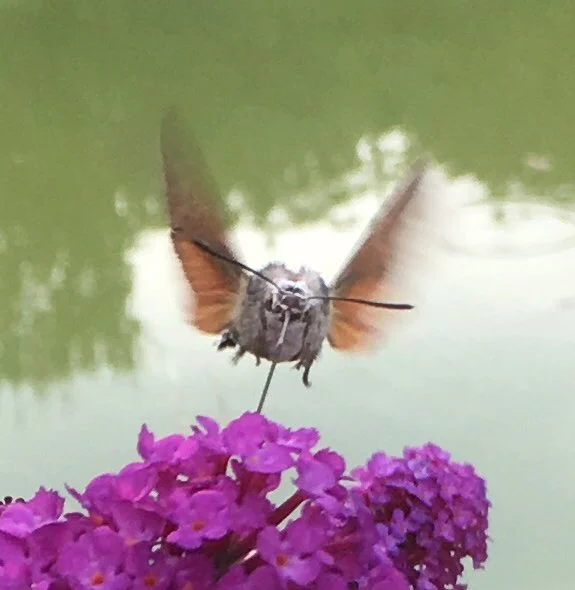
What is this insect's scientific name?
Macroglossum stellatarum
